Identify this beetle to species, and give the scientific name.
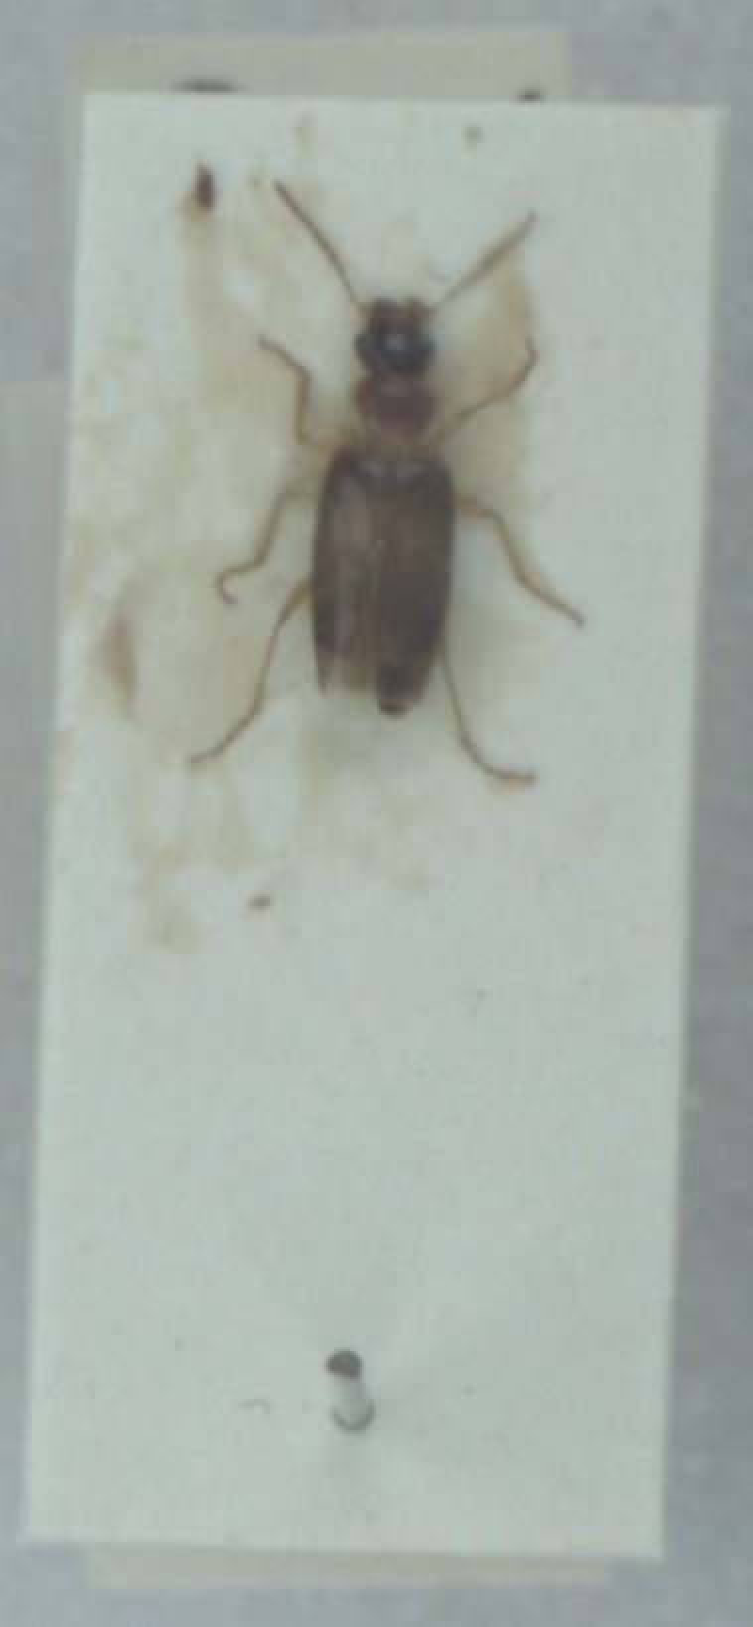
Dromius meridionalis
